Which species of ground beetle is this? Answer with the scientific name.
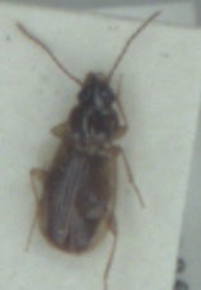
Trechus obtusus
